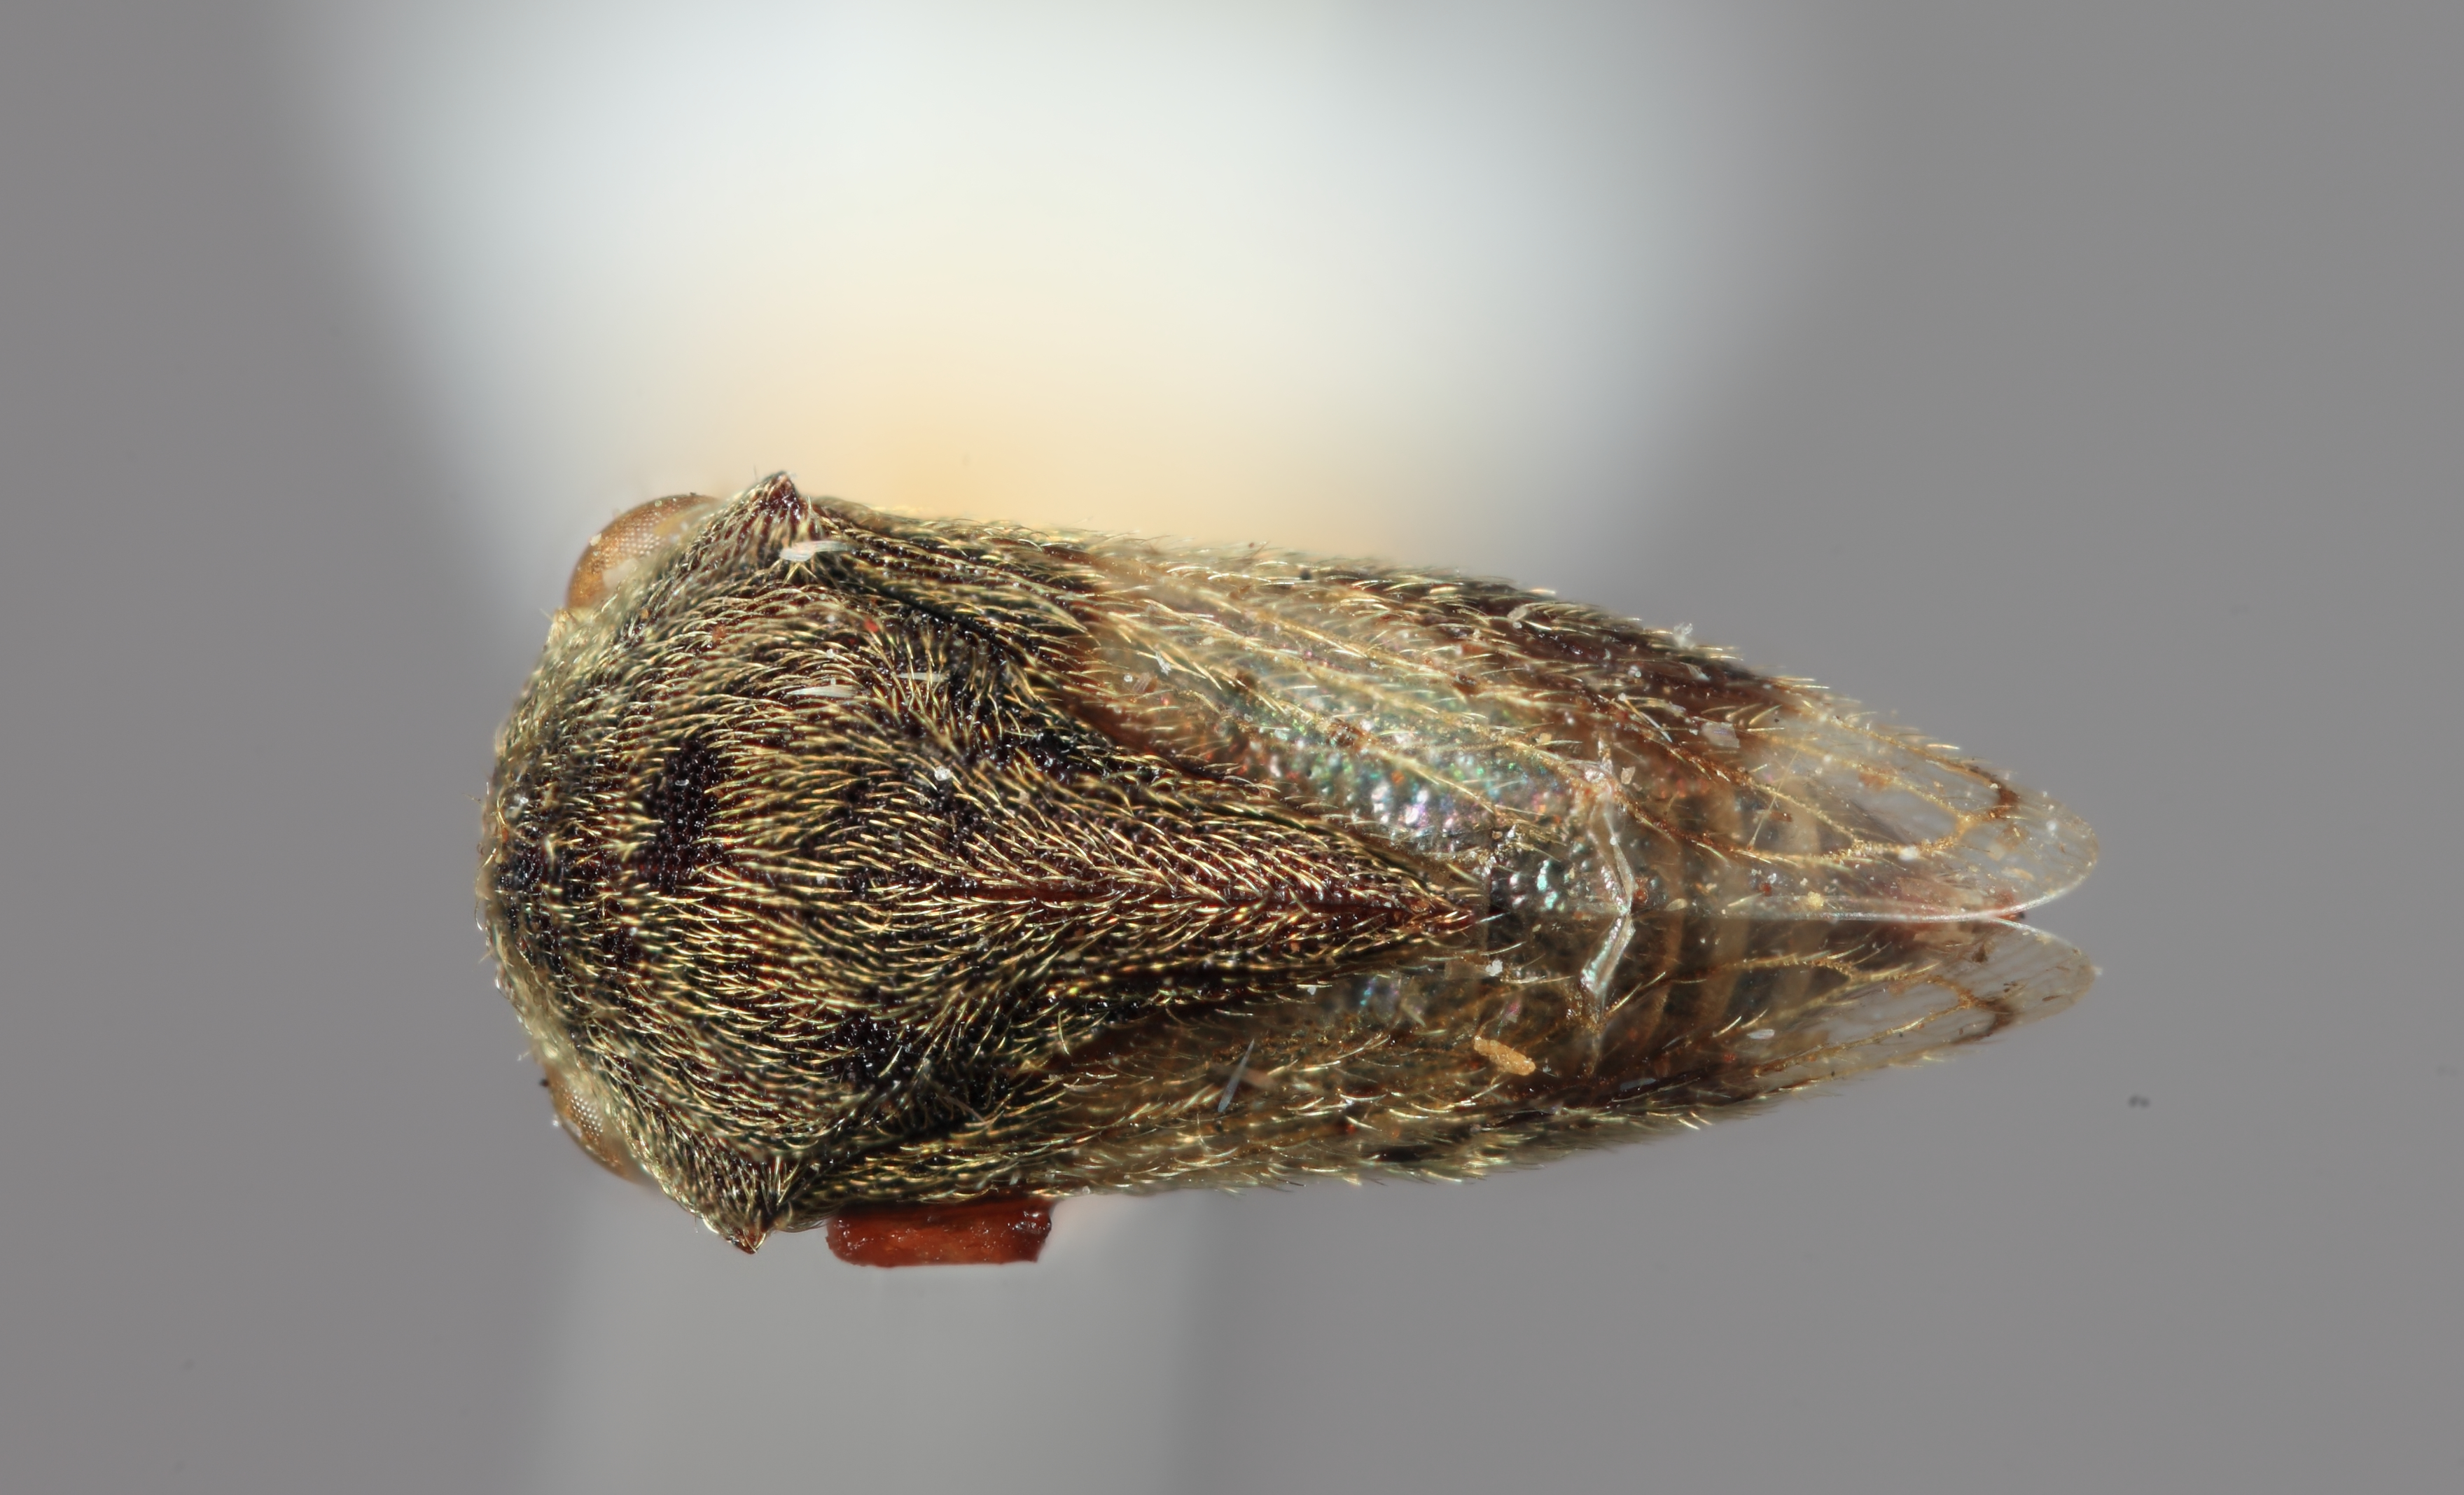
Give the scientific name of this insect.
Gargara pilinervosa
